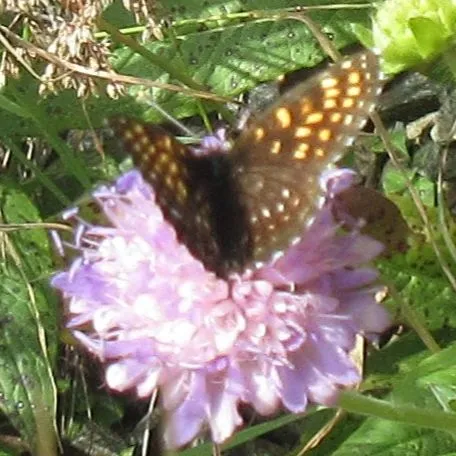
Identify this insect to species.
Melitaea diamina
